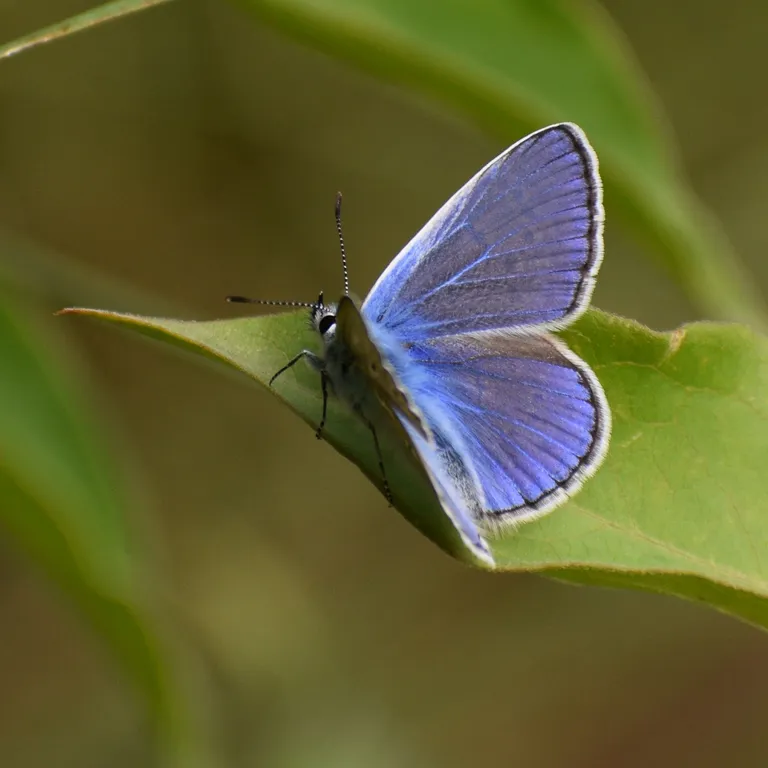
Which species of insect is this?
Polyommatus icarus
